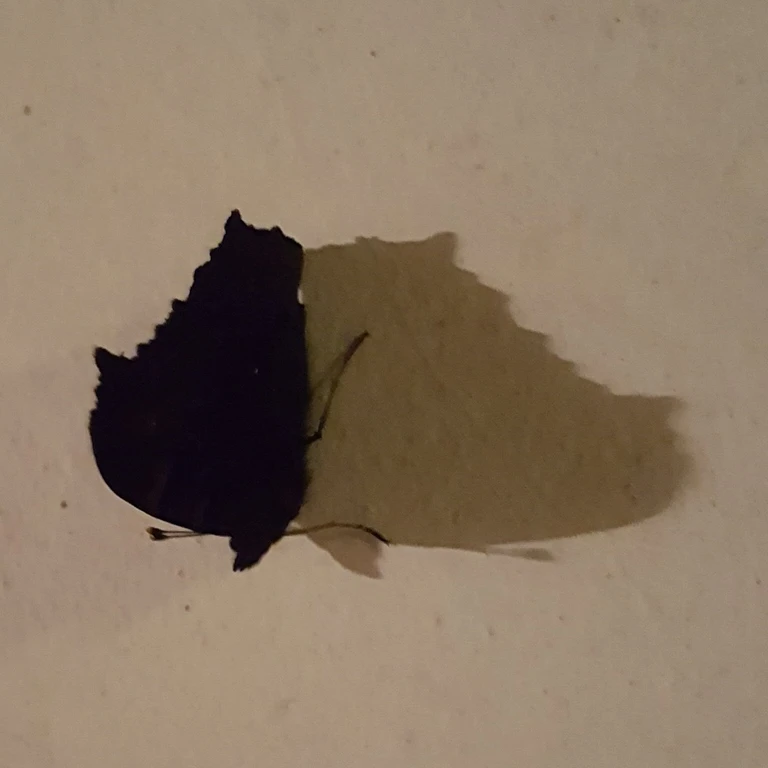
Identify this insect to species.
Aglais io
